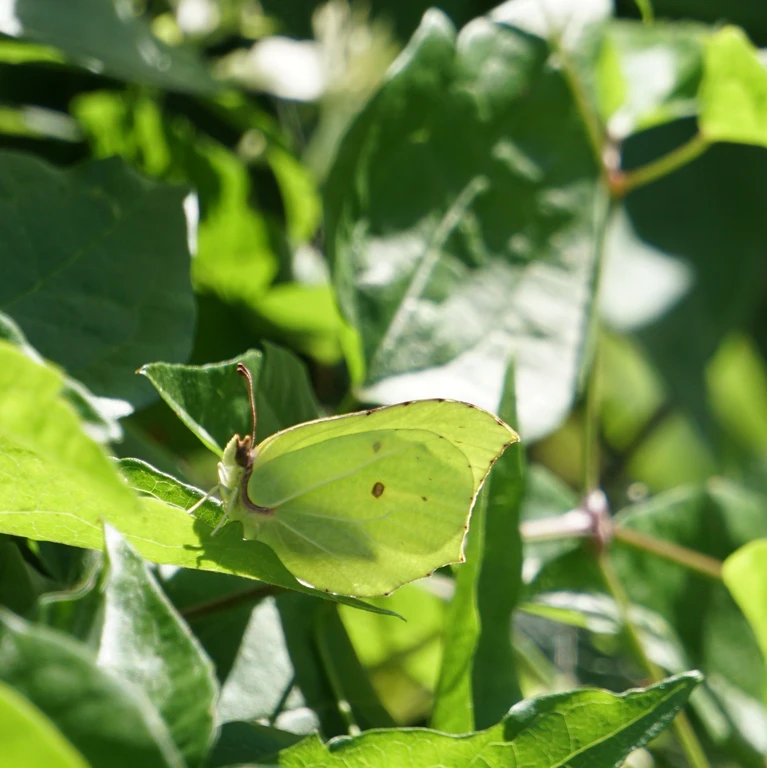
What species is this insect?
Gonepteryx rhamni
